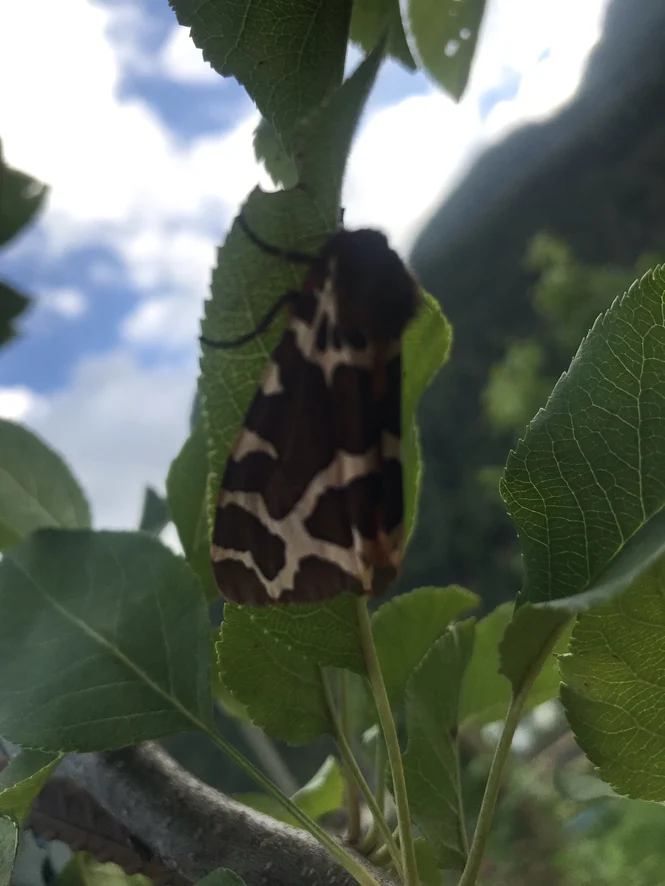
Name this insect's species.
Arctia caja
